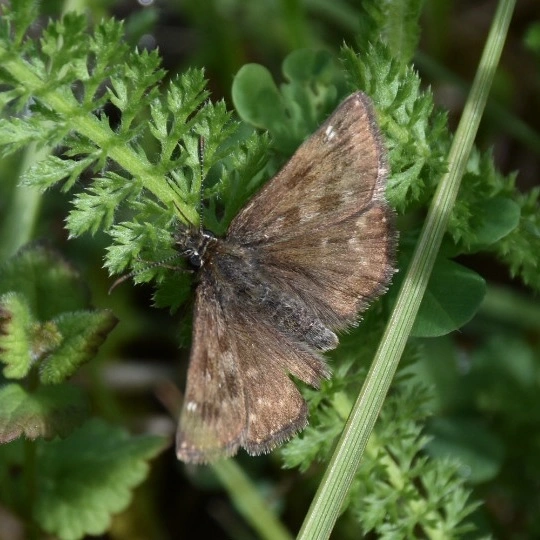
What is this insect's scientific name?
Erynnis tages
